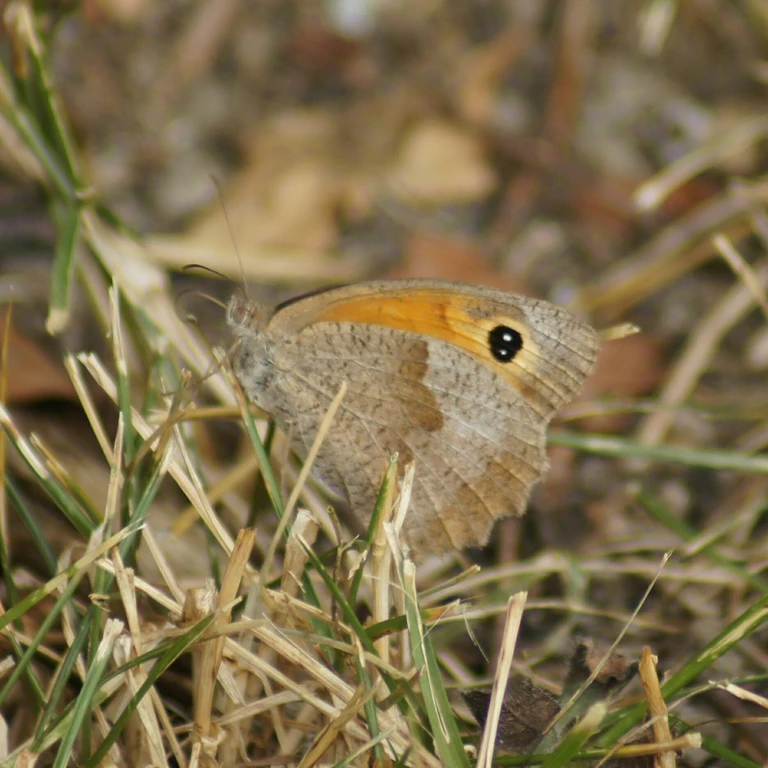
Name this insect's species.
Maniola jurtina
